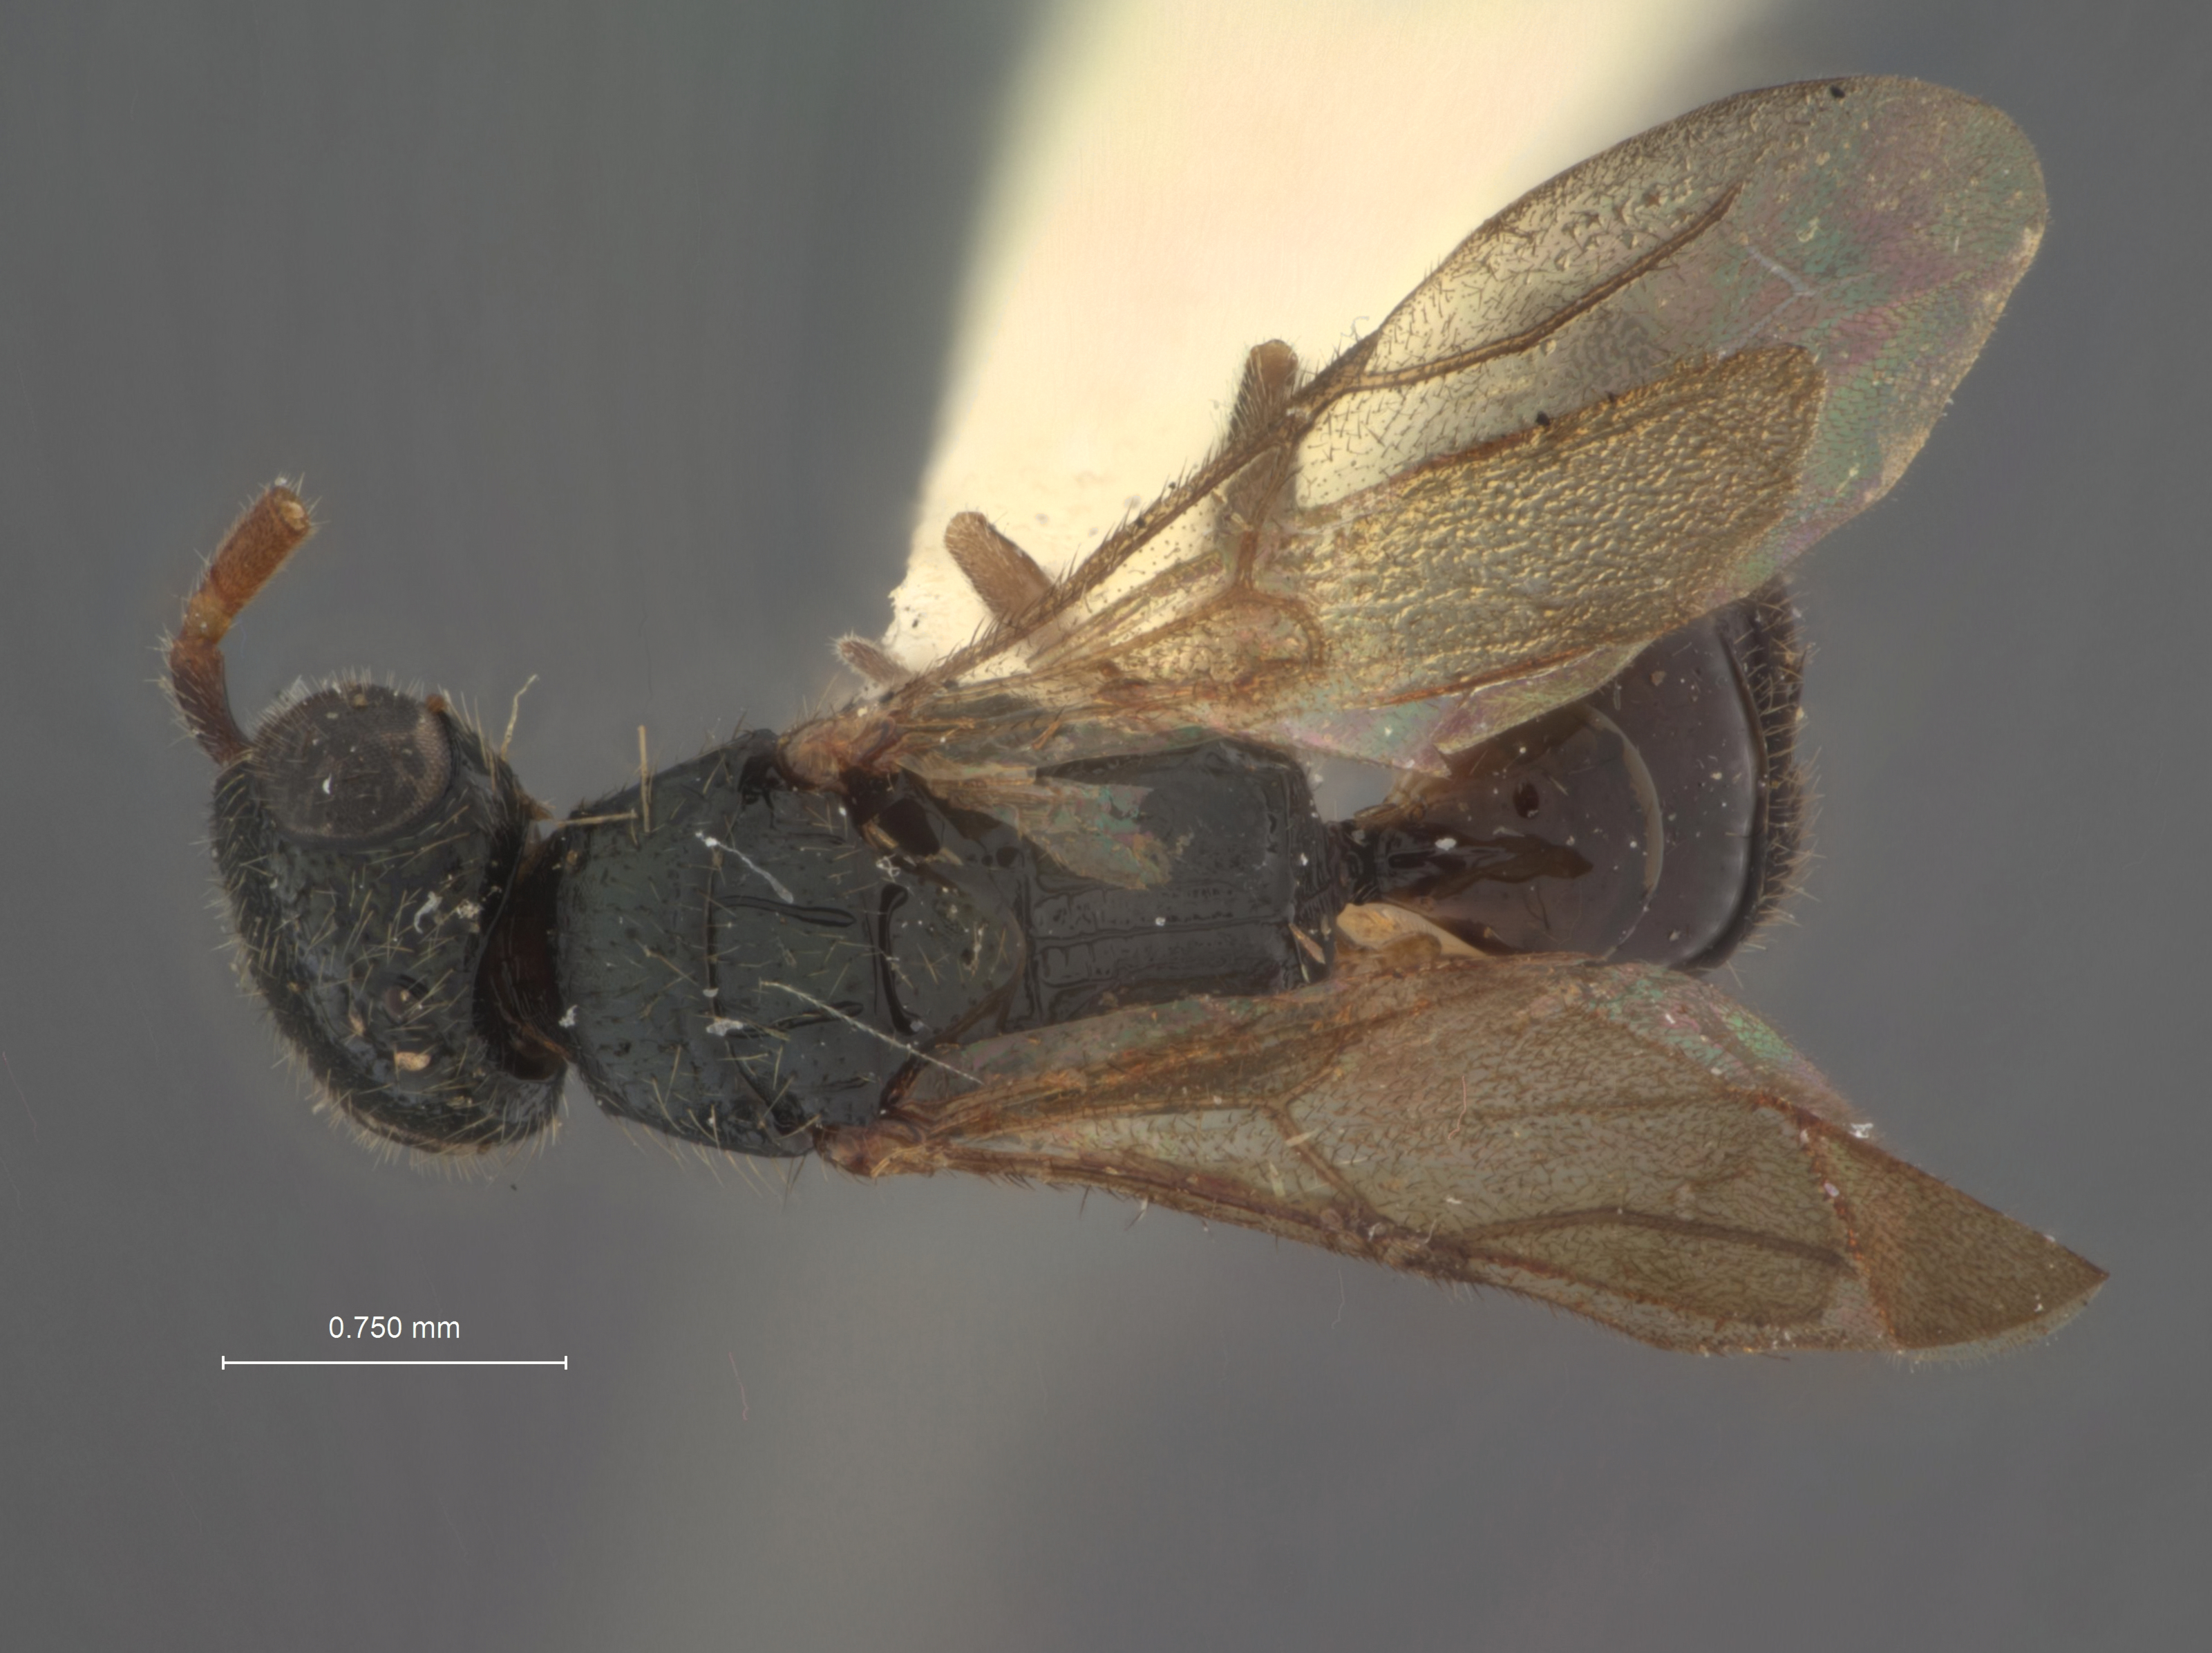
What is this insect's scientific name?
Anisepyris bifidus
